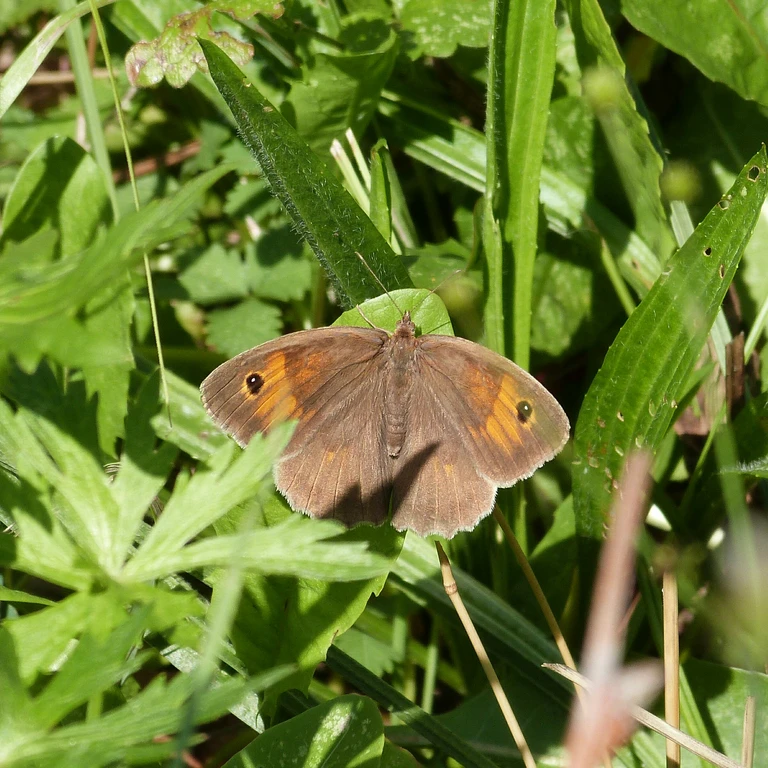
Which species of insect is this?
Maniola jurtina
